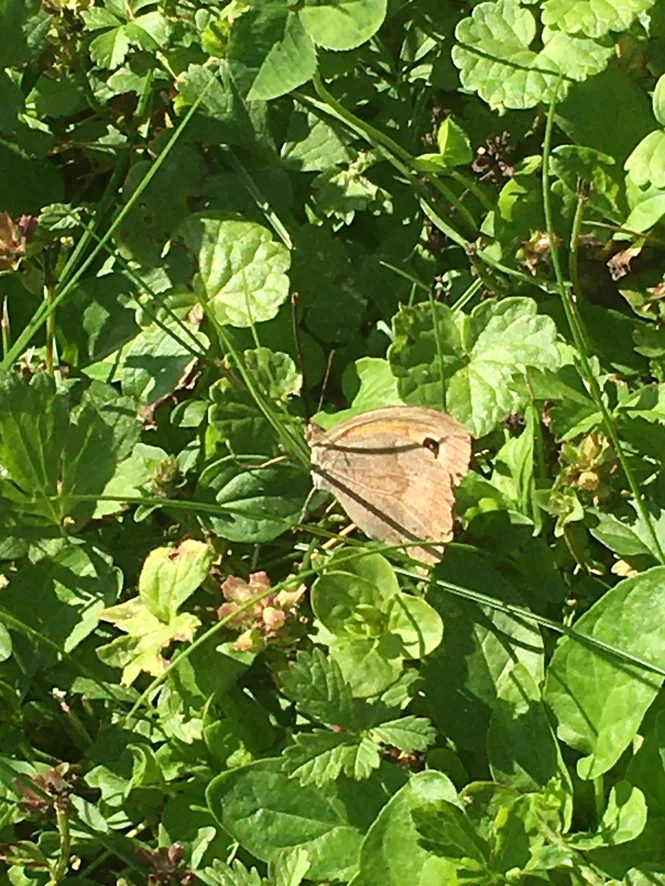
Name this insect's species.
Maniola jurtina
